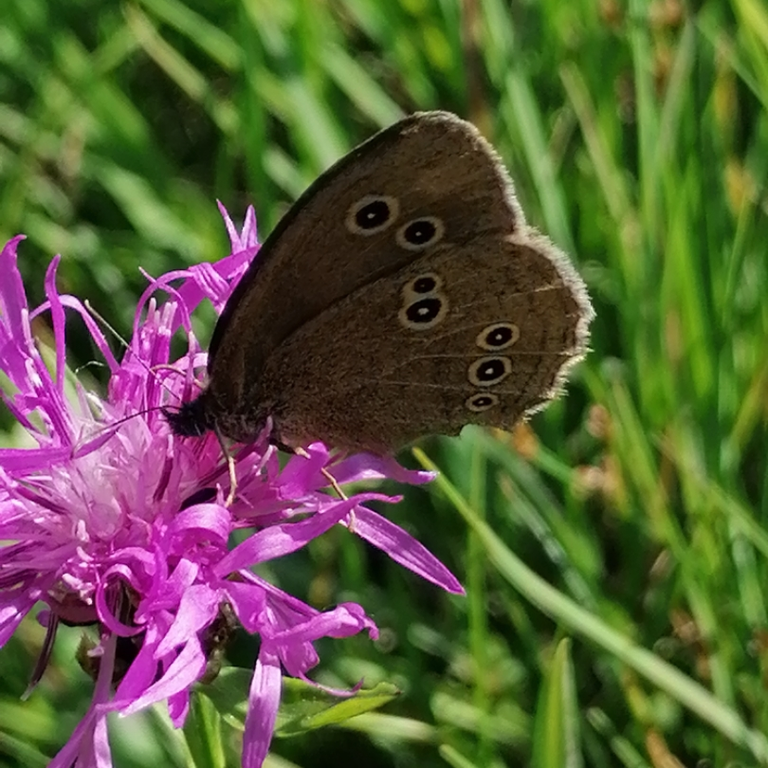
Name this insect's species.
Aphantopus hyperantus
